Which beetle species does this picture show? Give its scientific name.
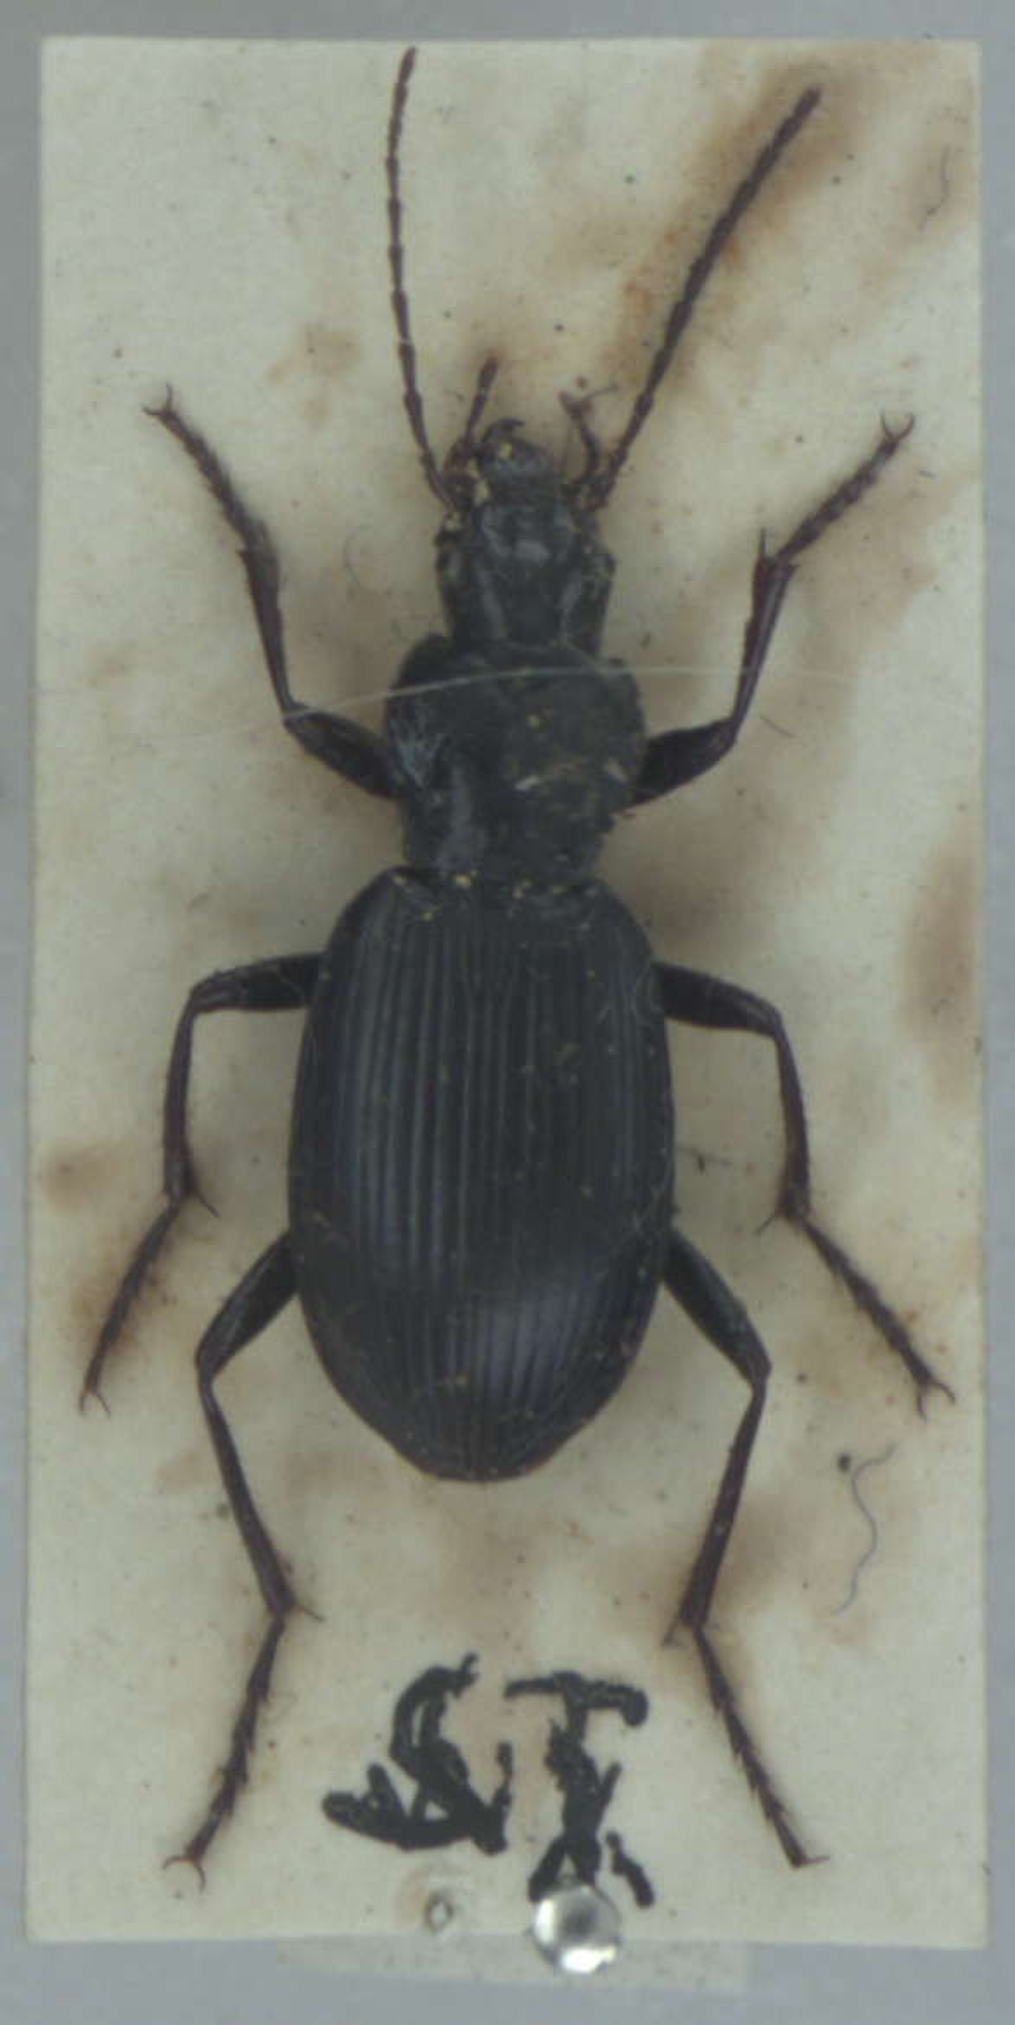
Laemostenus terricola
